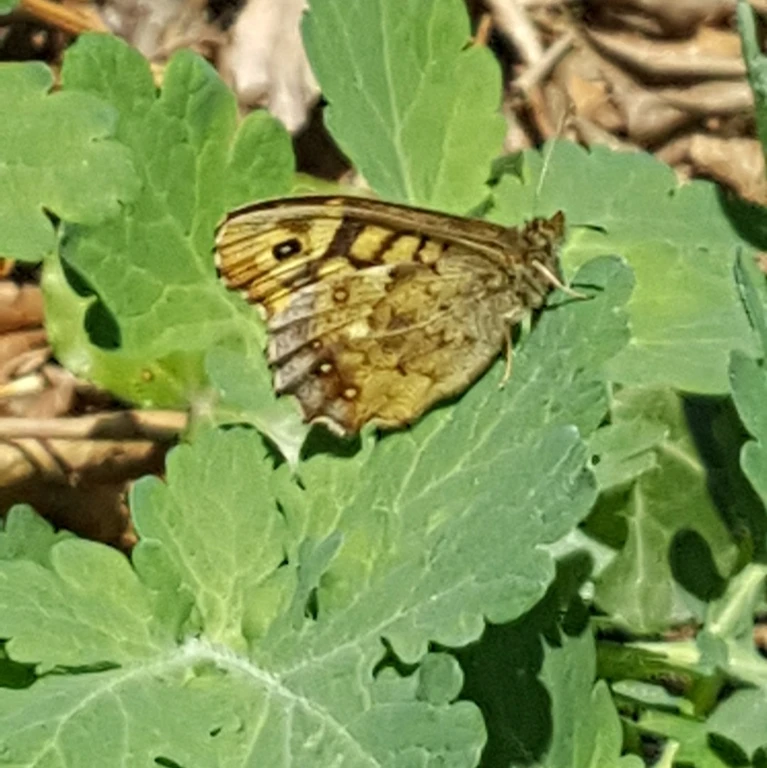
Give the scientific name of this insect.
Pararge aegeria
